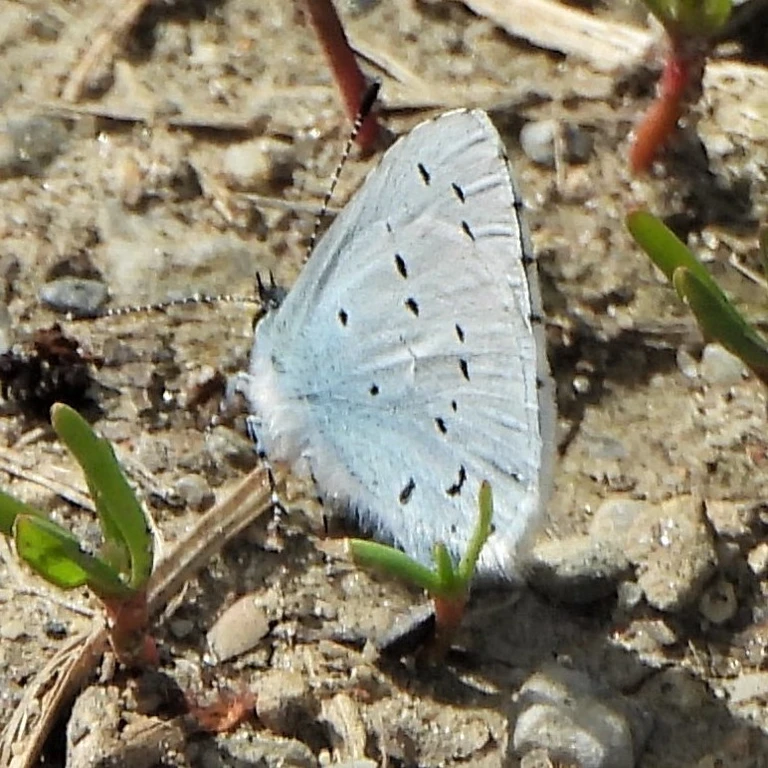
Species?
Celastrina argiolus
